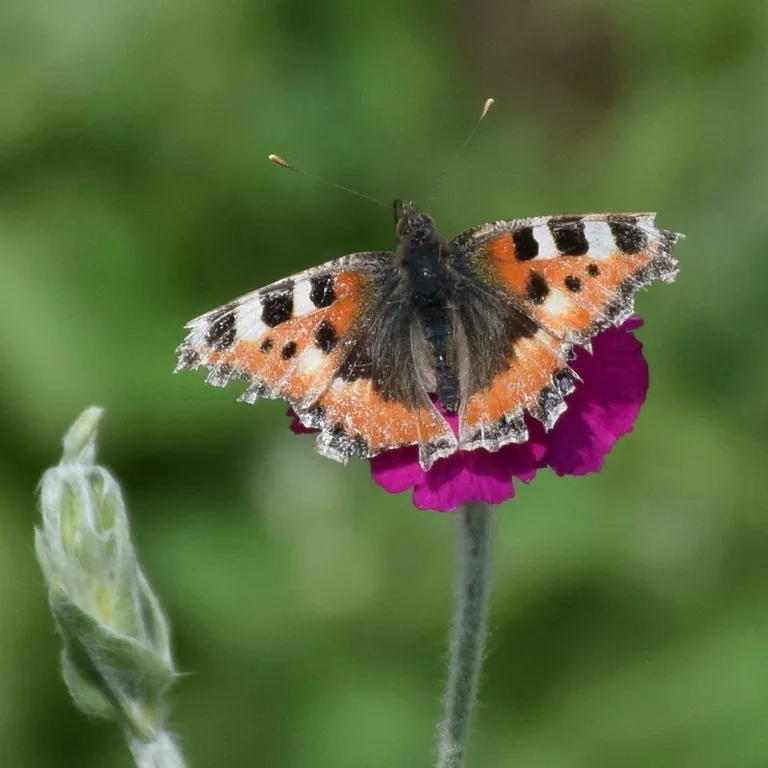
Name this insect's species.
Aglais urticae
